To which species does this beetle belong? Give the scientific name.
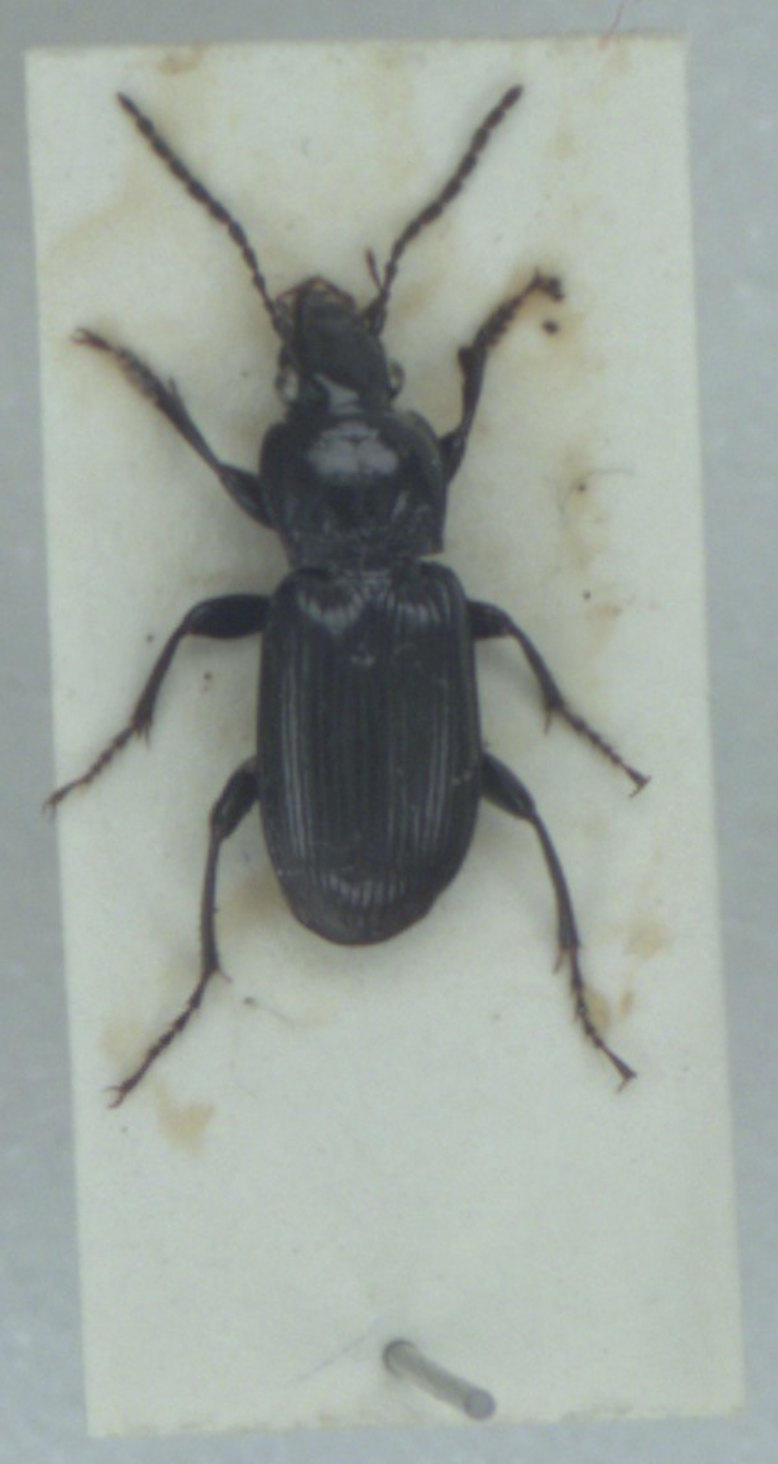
Pterostichus anthracinus
